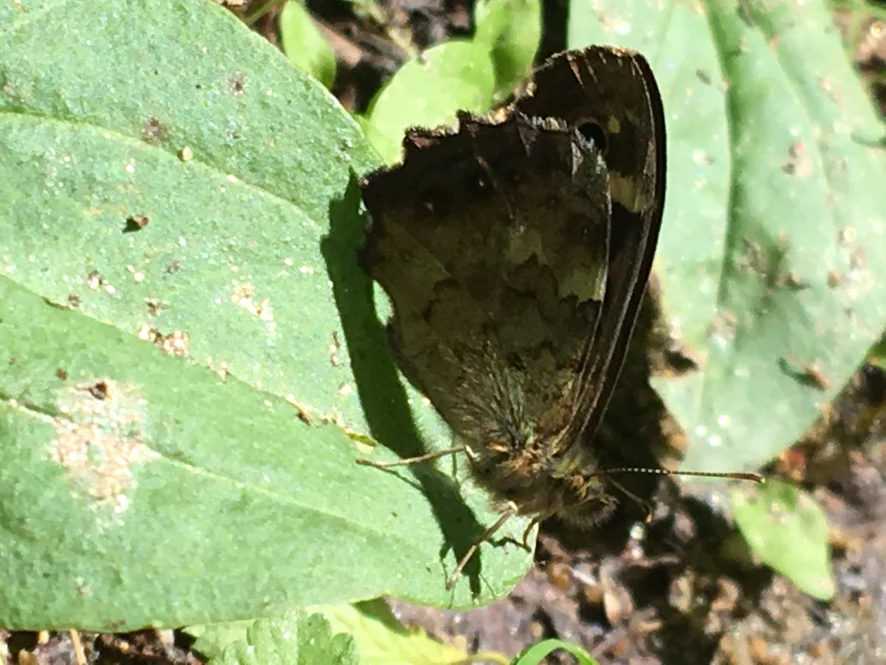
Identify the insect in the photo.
Pararge aegeria
